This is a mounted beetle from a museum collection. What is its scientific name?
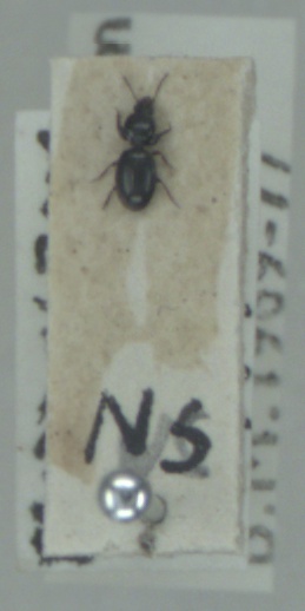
Dyschirius globosus
